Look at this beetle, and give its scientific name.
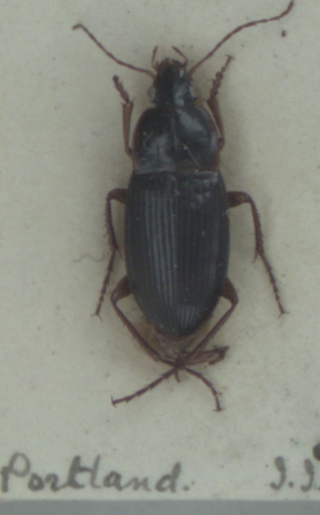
Calathus ambiguus
